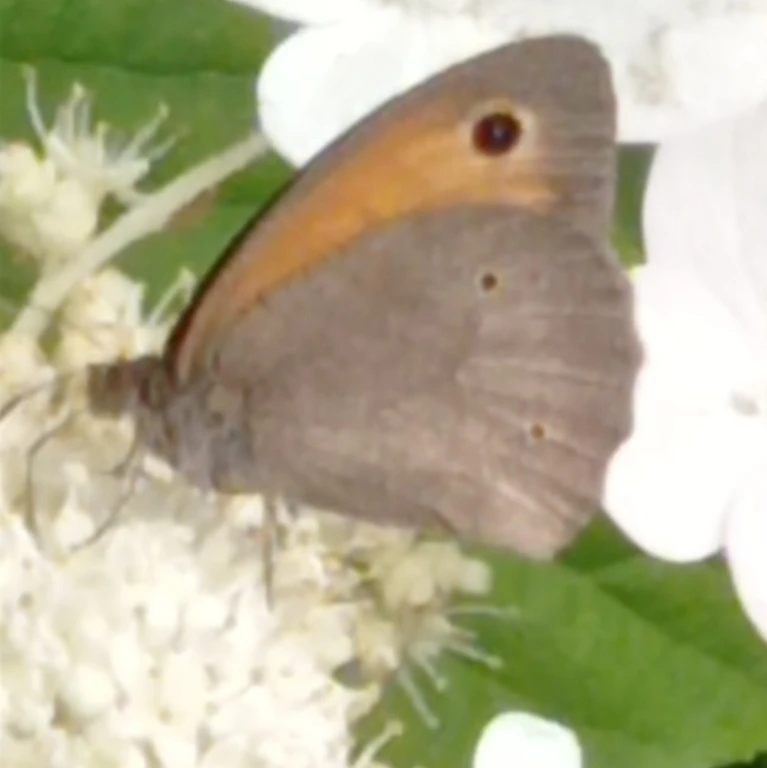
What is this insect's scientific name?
Maniola jurtina
